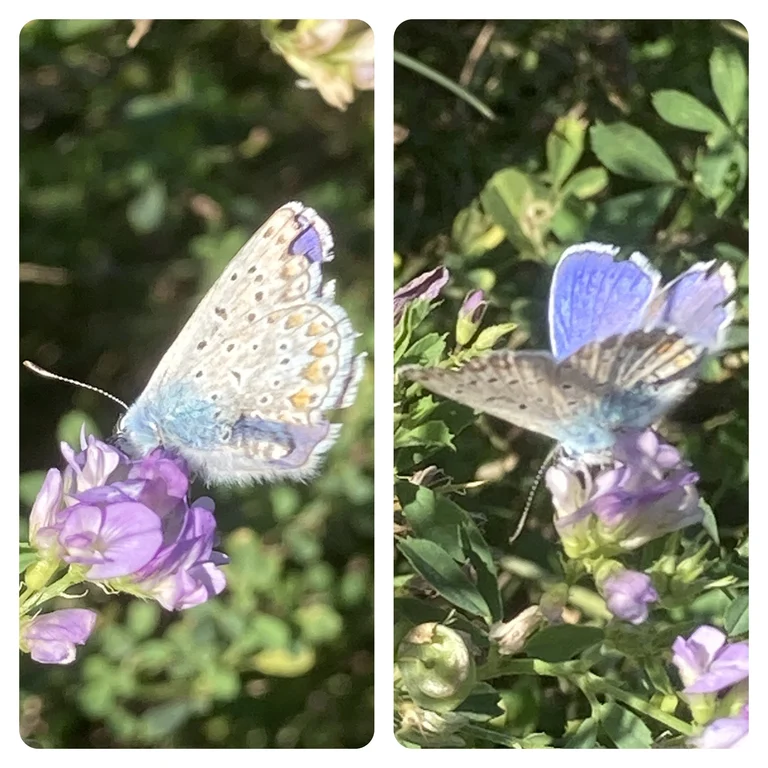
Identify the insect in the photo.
Polyommatus icarus
